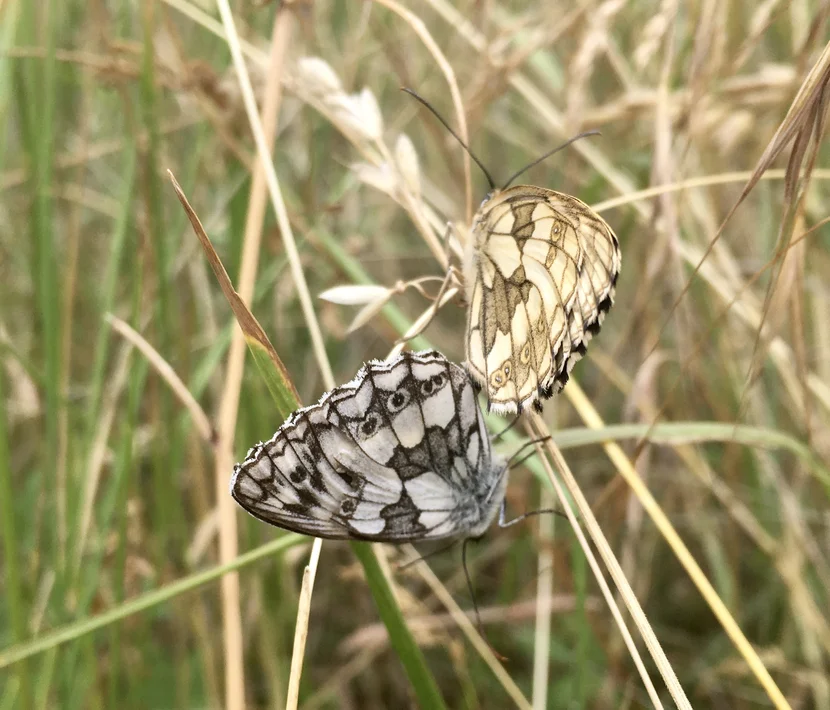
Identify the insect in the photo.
Melanargia galathea
